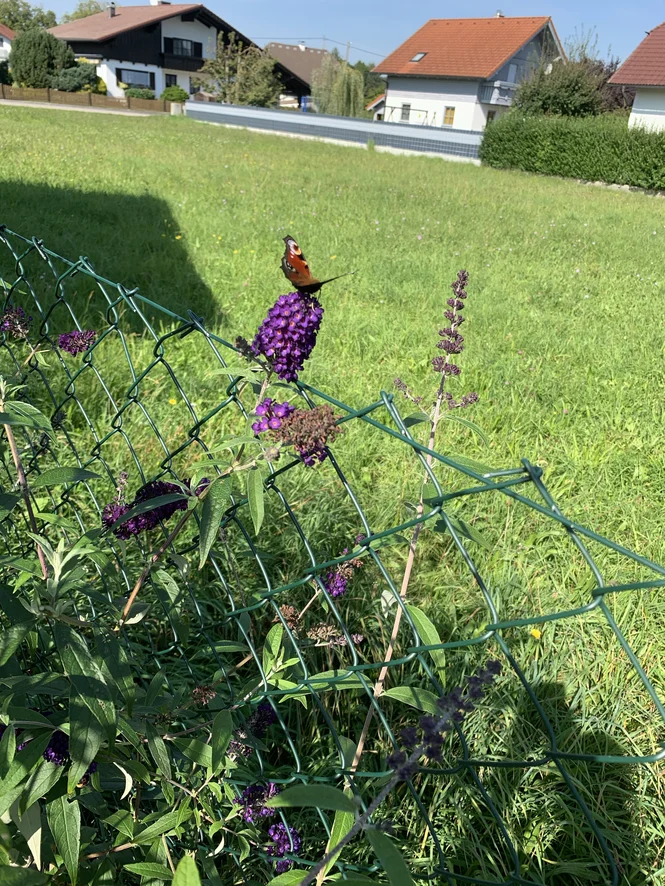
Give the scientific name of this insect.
Aglais io
